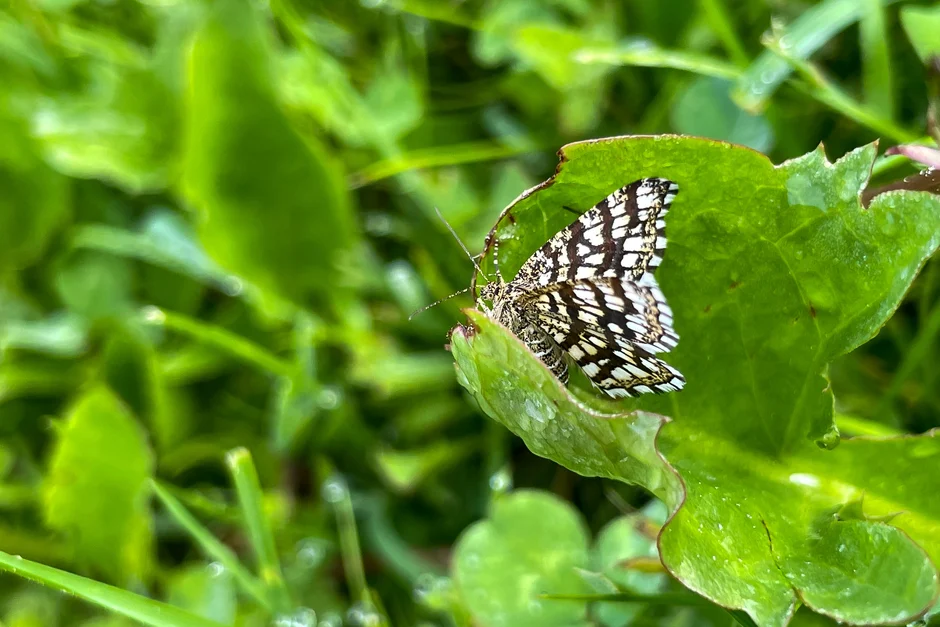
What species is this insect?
Chiasmia clathrata
